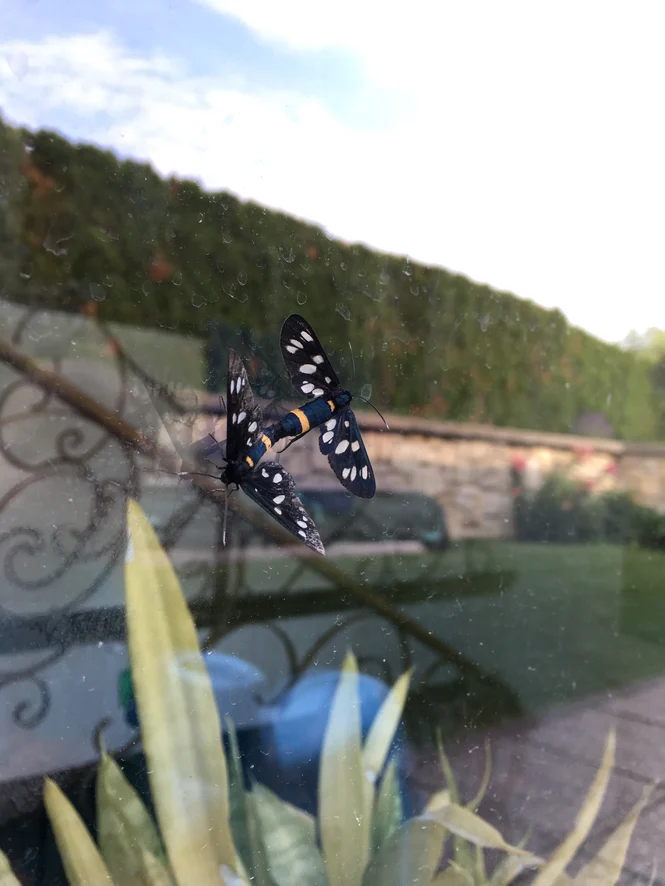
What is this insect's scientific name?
Amata phegea
